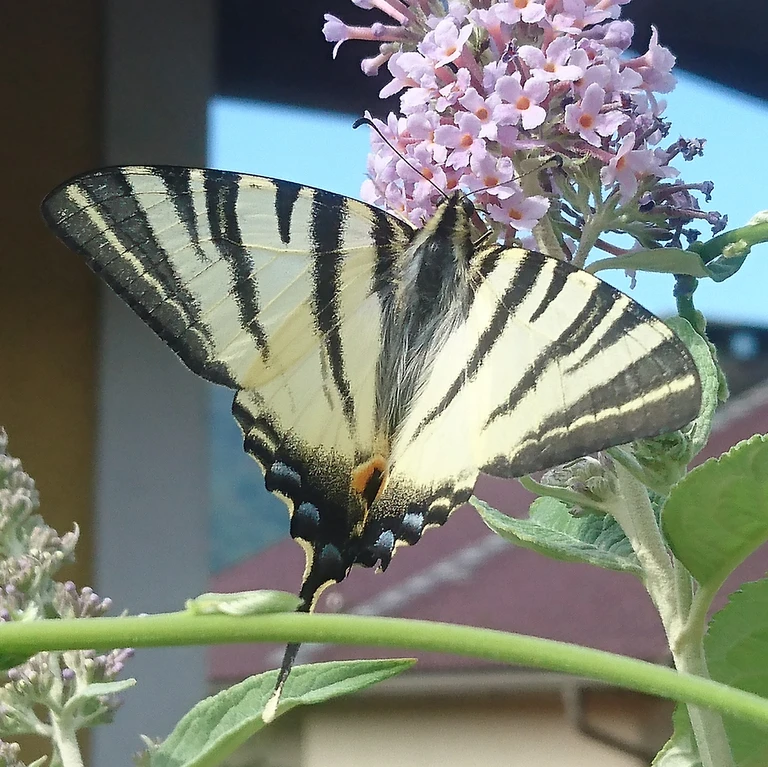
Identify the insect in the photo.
Iphiclides podalirius
